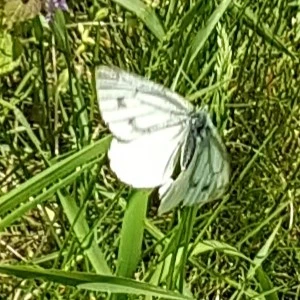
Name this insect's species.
Pieris napi
